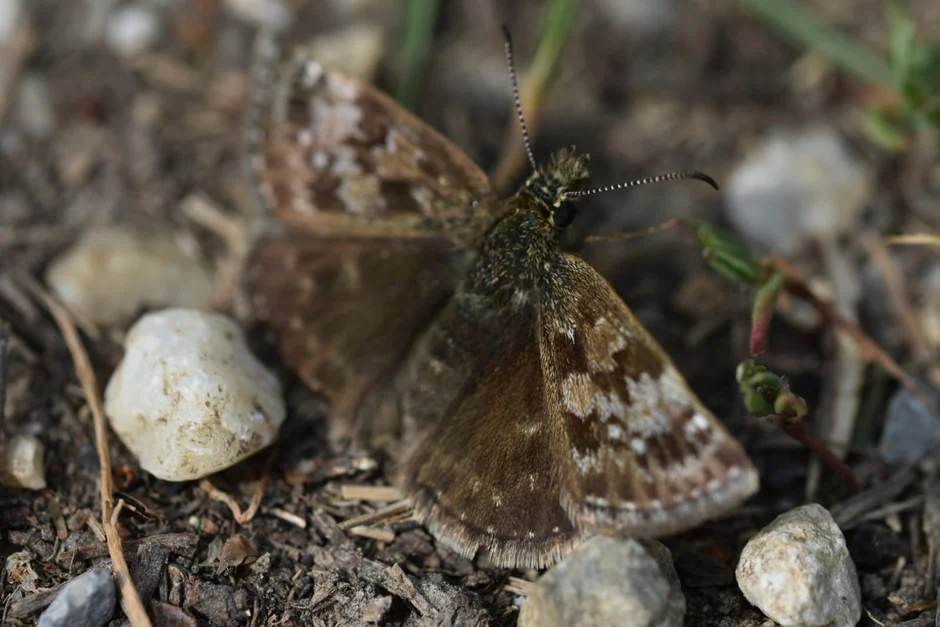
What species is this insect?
Erynnis tages
